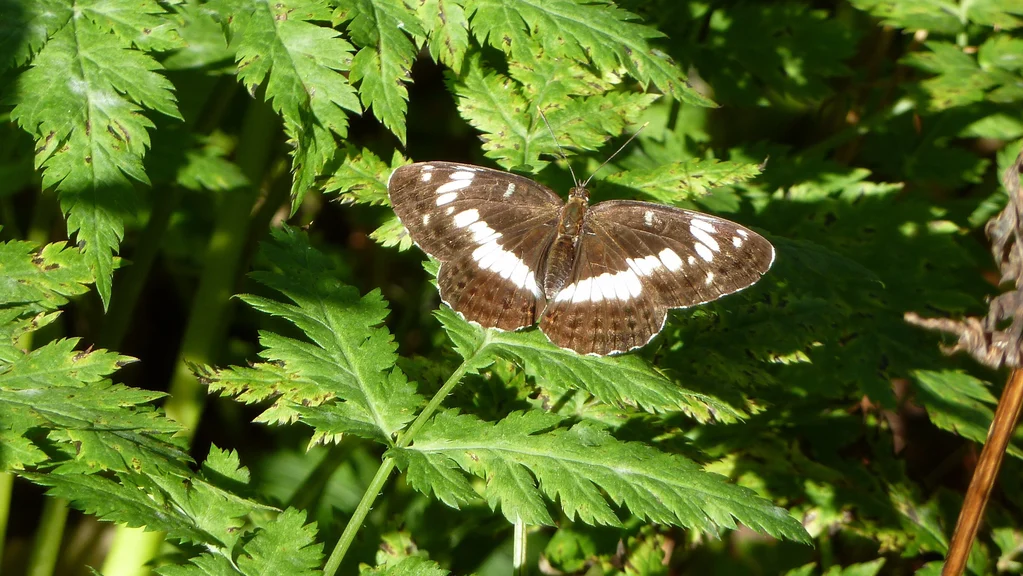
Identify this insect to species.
Limenitis camilla (also Ladoga camilla)
